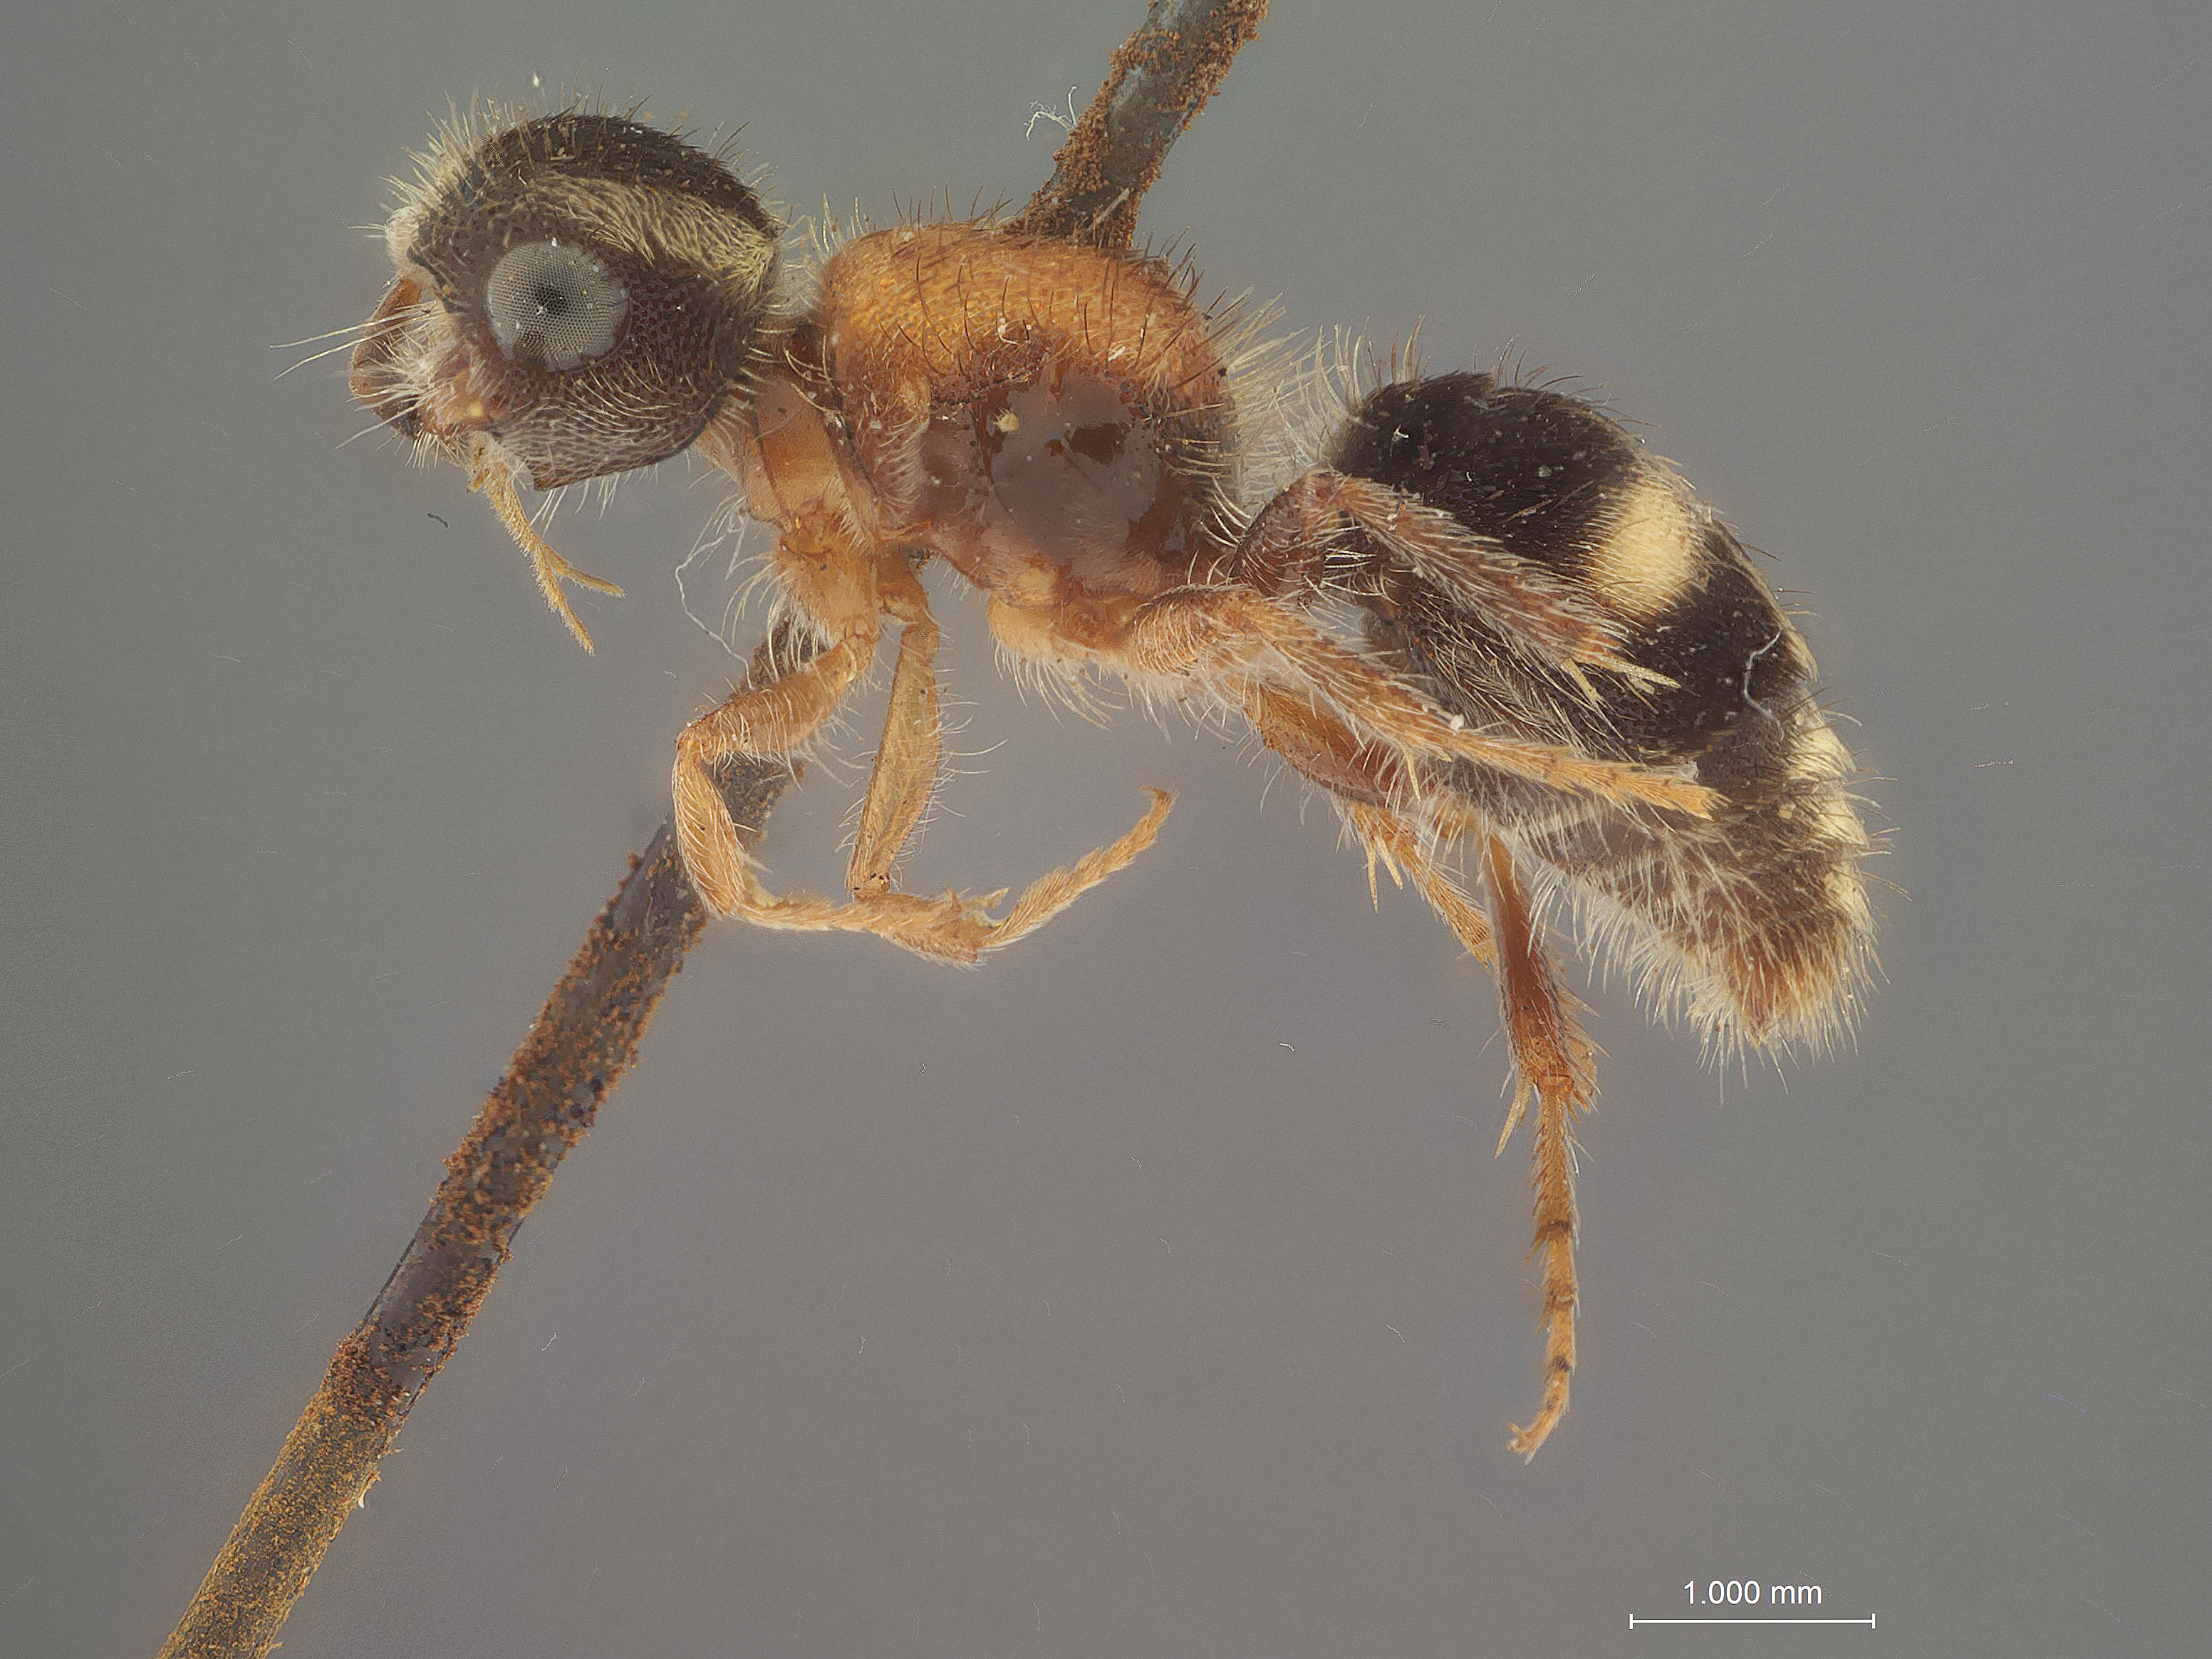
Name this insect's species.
Horcomutilla krombeini
